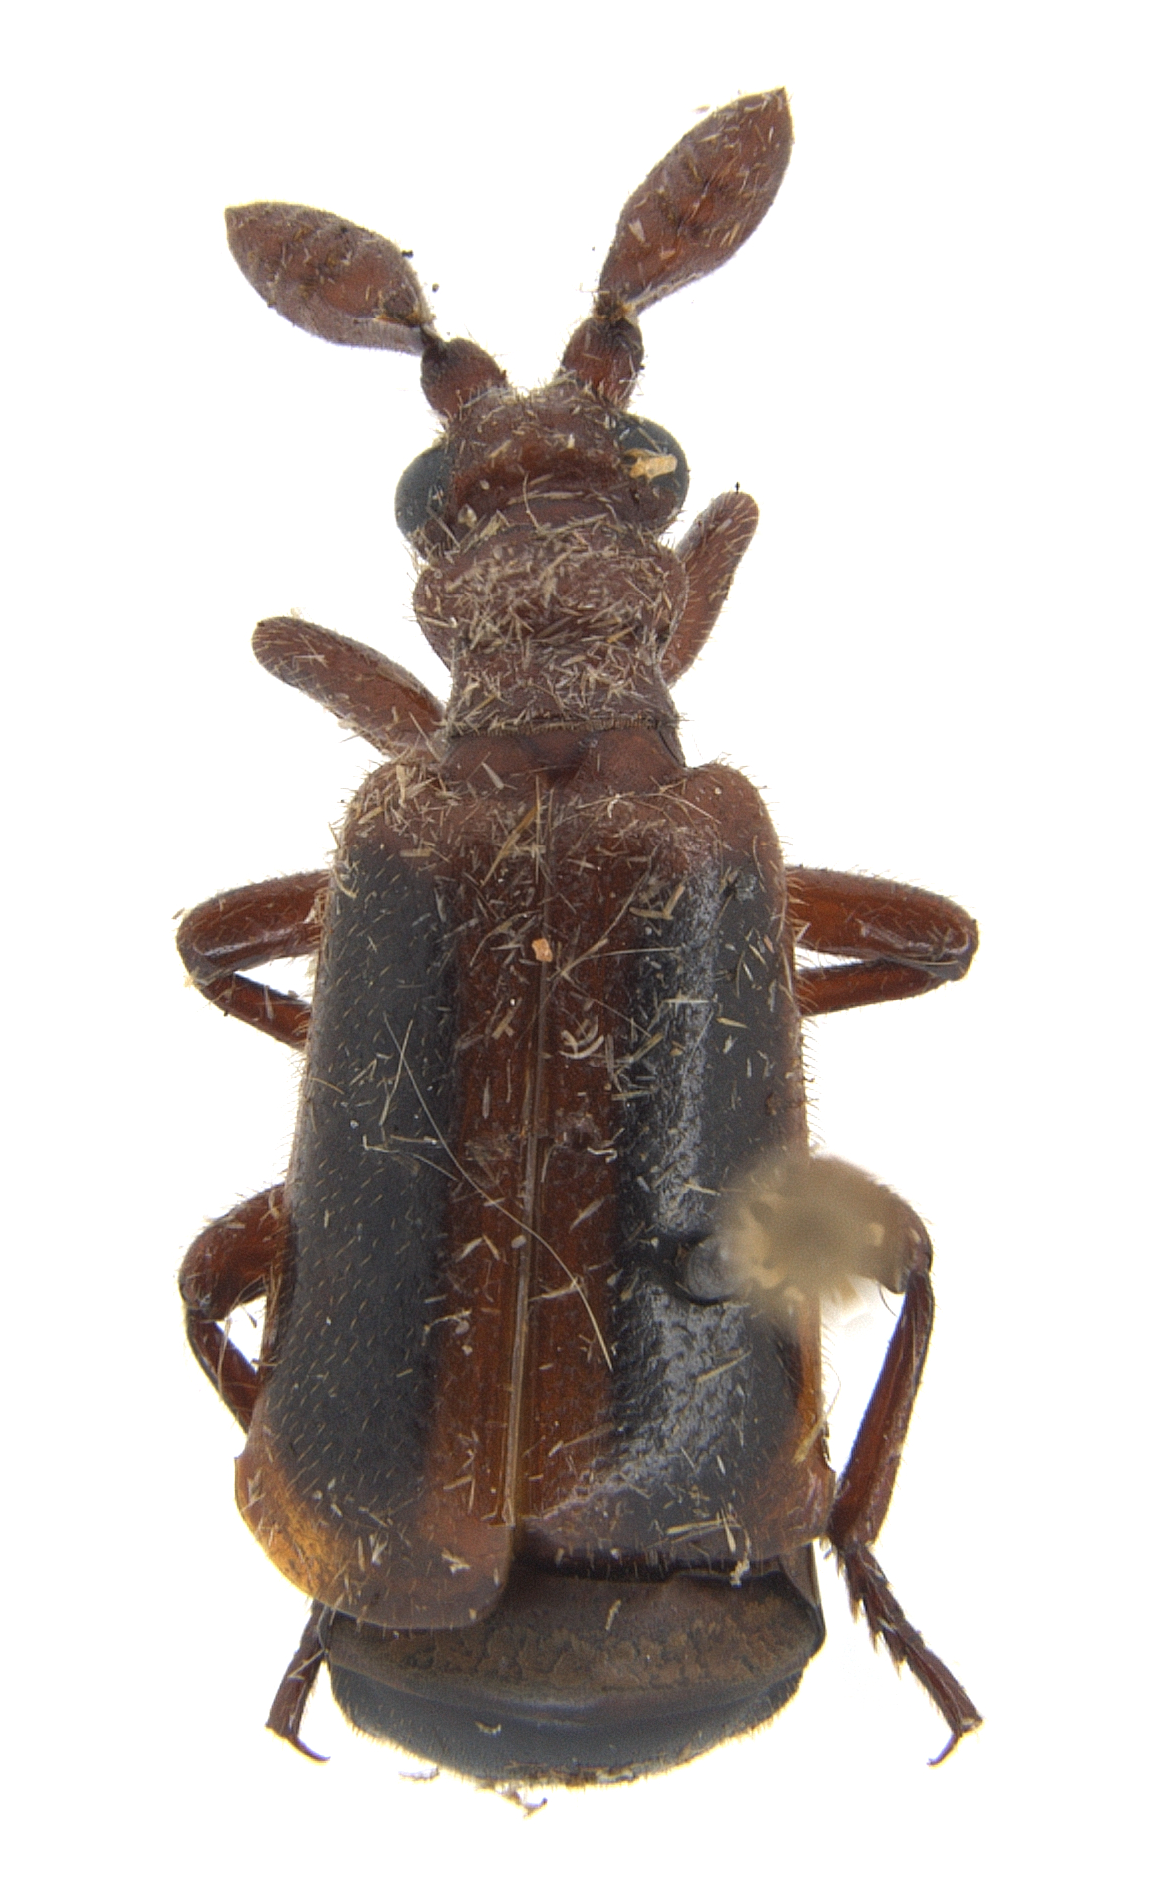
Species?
Platyrhopalus angustus
